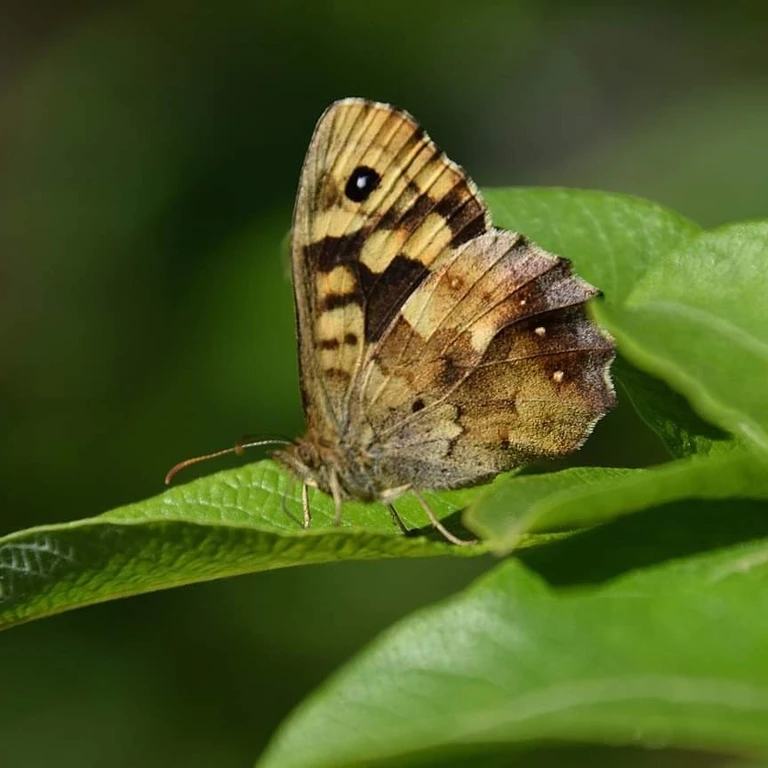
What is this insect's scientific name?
Pararge aegeria
